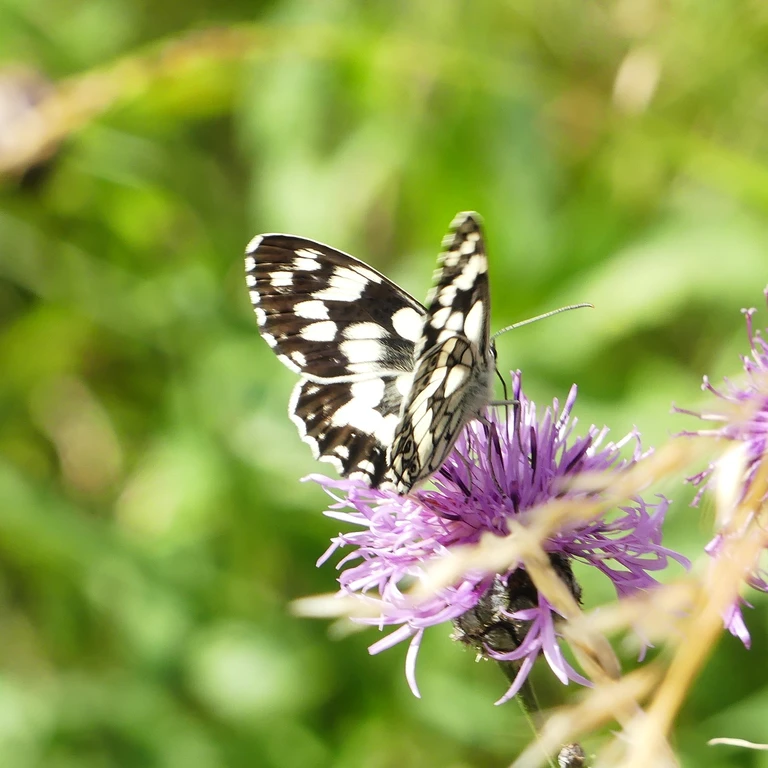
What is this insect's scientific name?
Melanargia galathea
